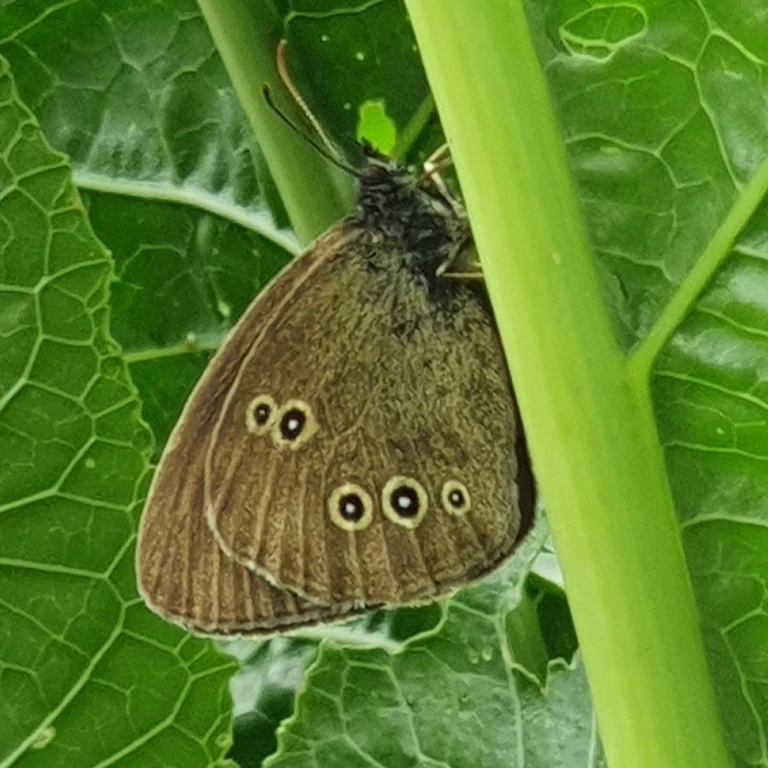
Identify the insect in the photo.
Aphantopus hyperantus
